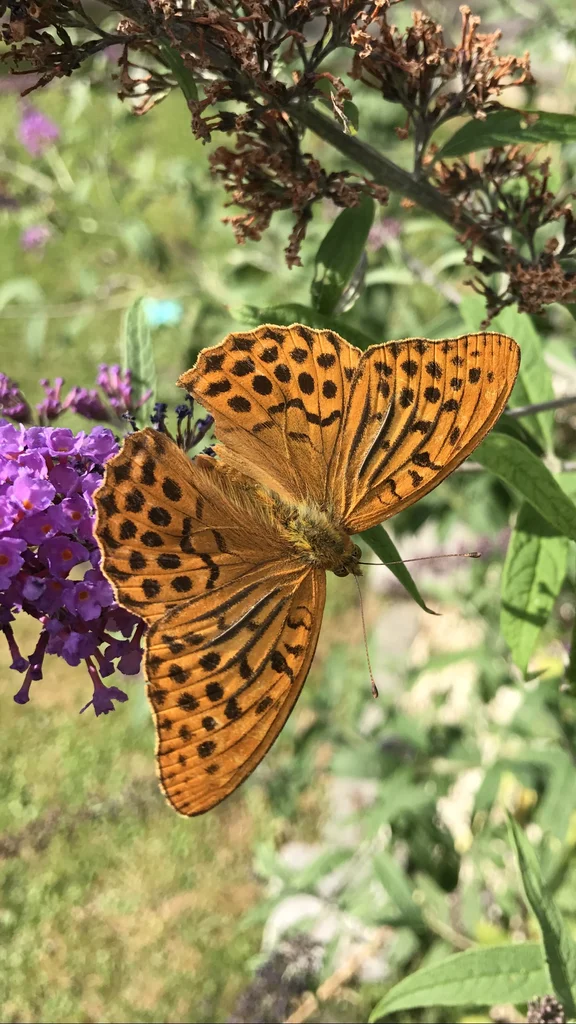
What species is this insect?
Argynnis paphia
